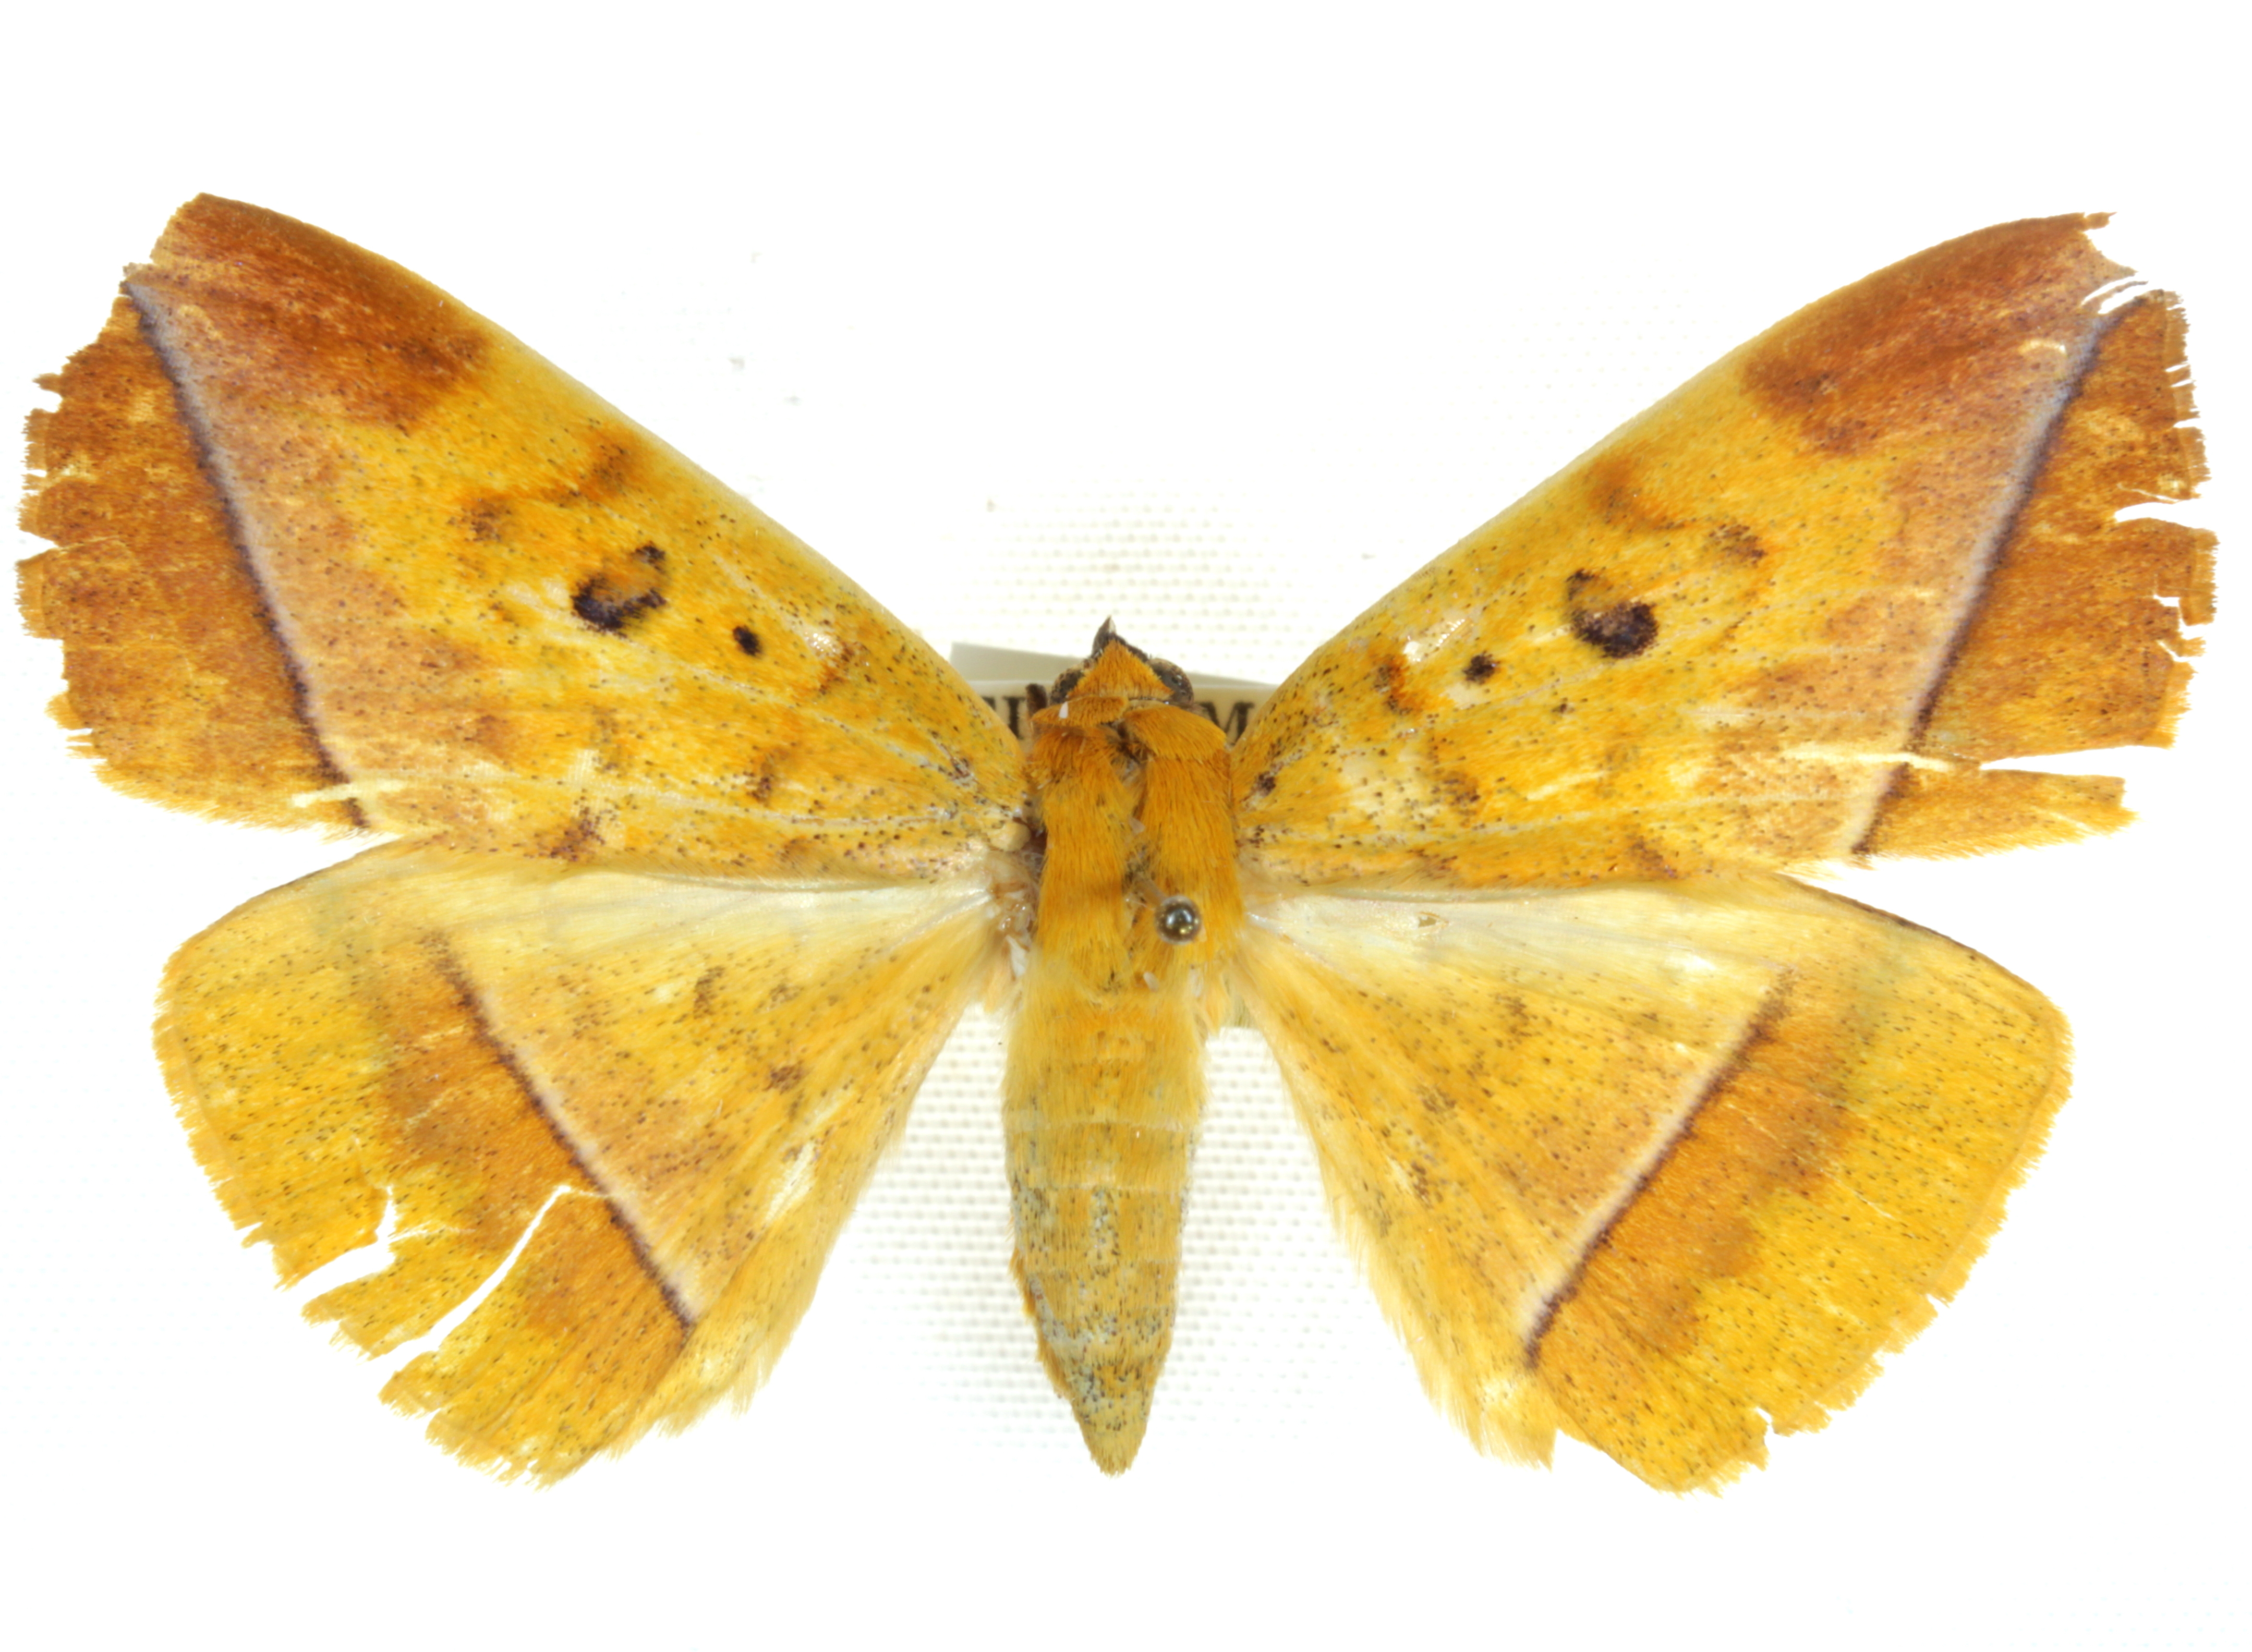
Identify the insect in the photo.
Hamodes lutea
